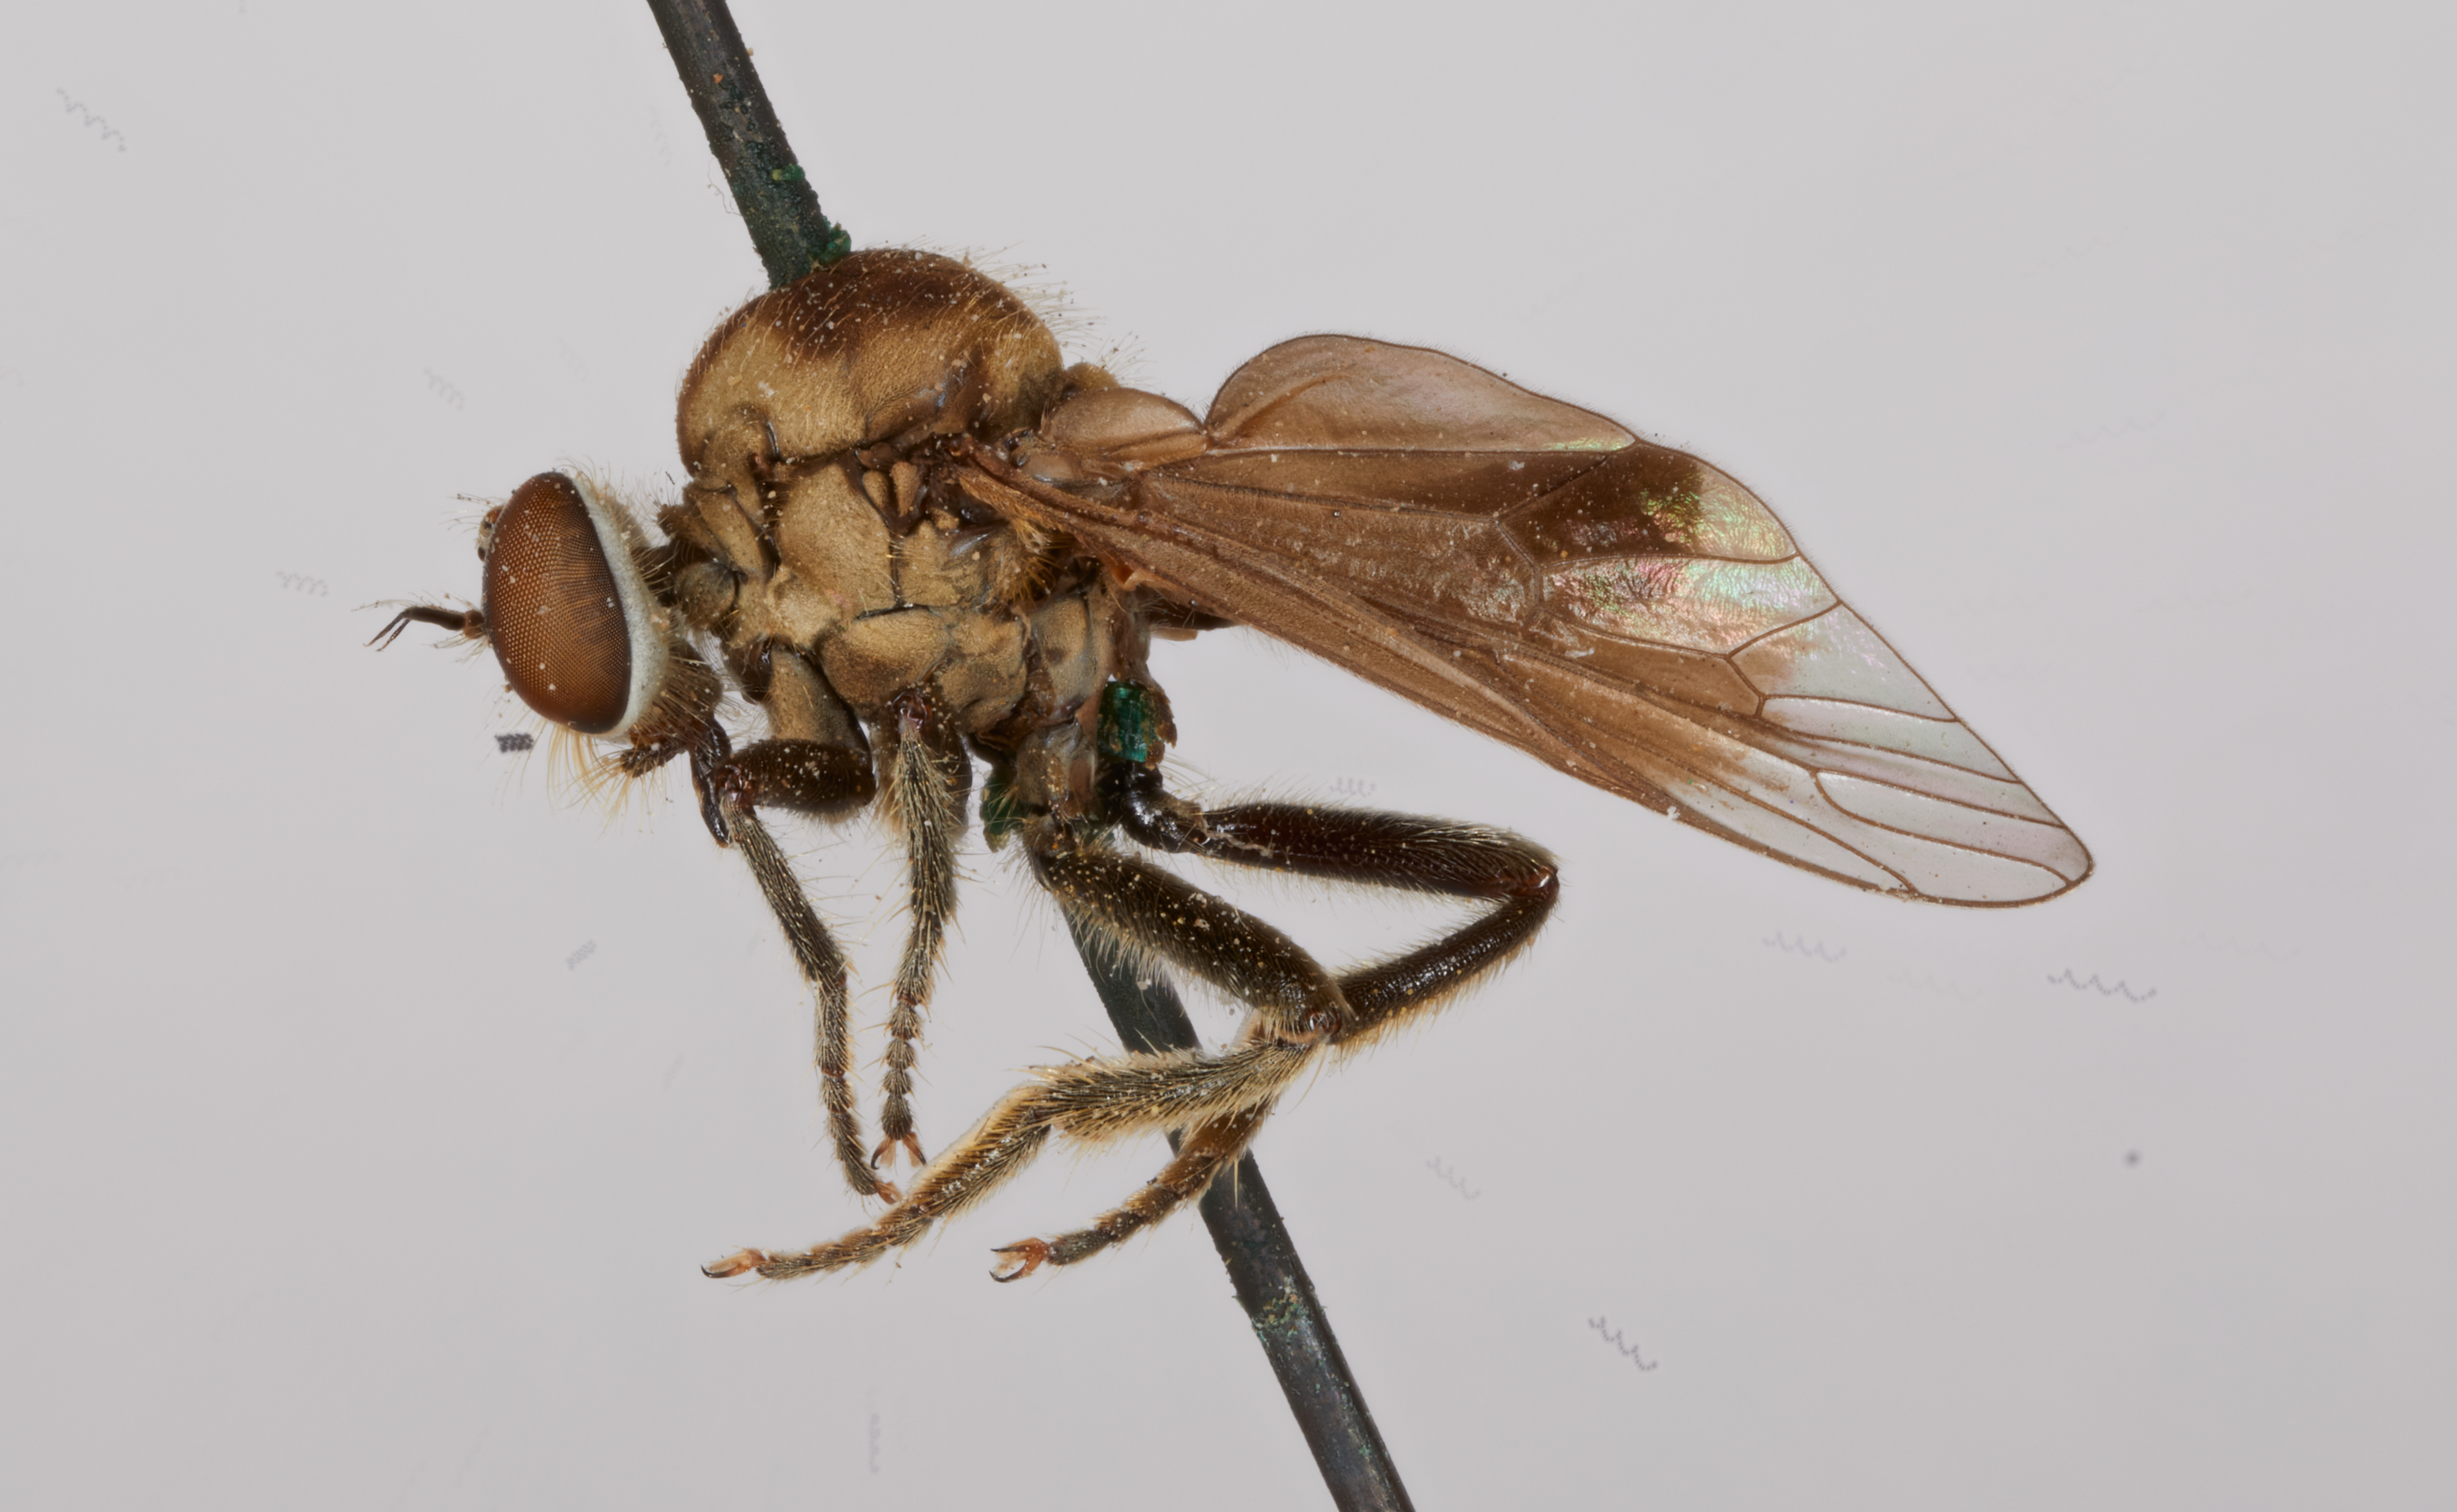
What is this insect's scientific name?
Holopogon latus
